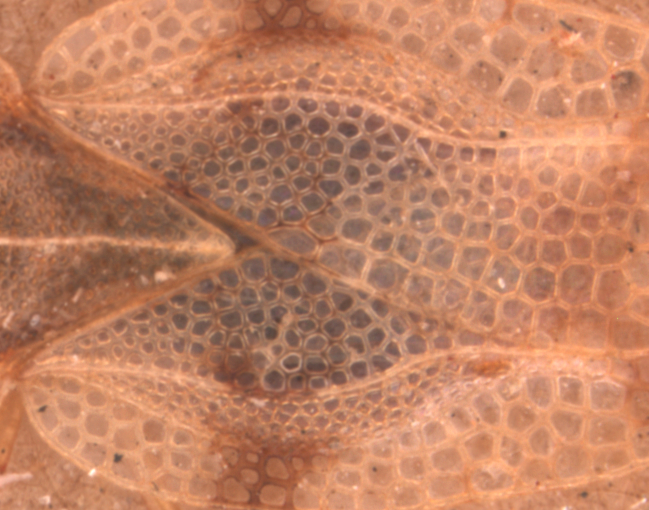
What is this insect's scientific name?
Phyllonotochila debile
